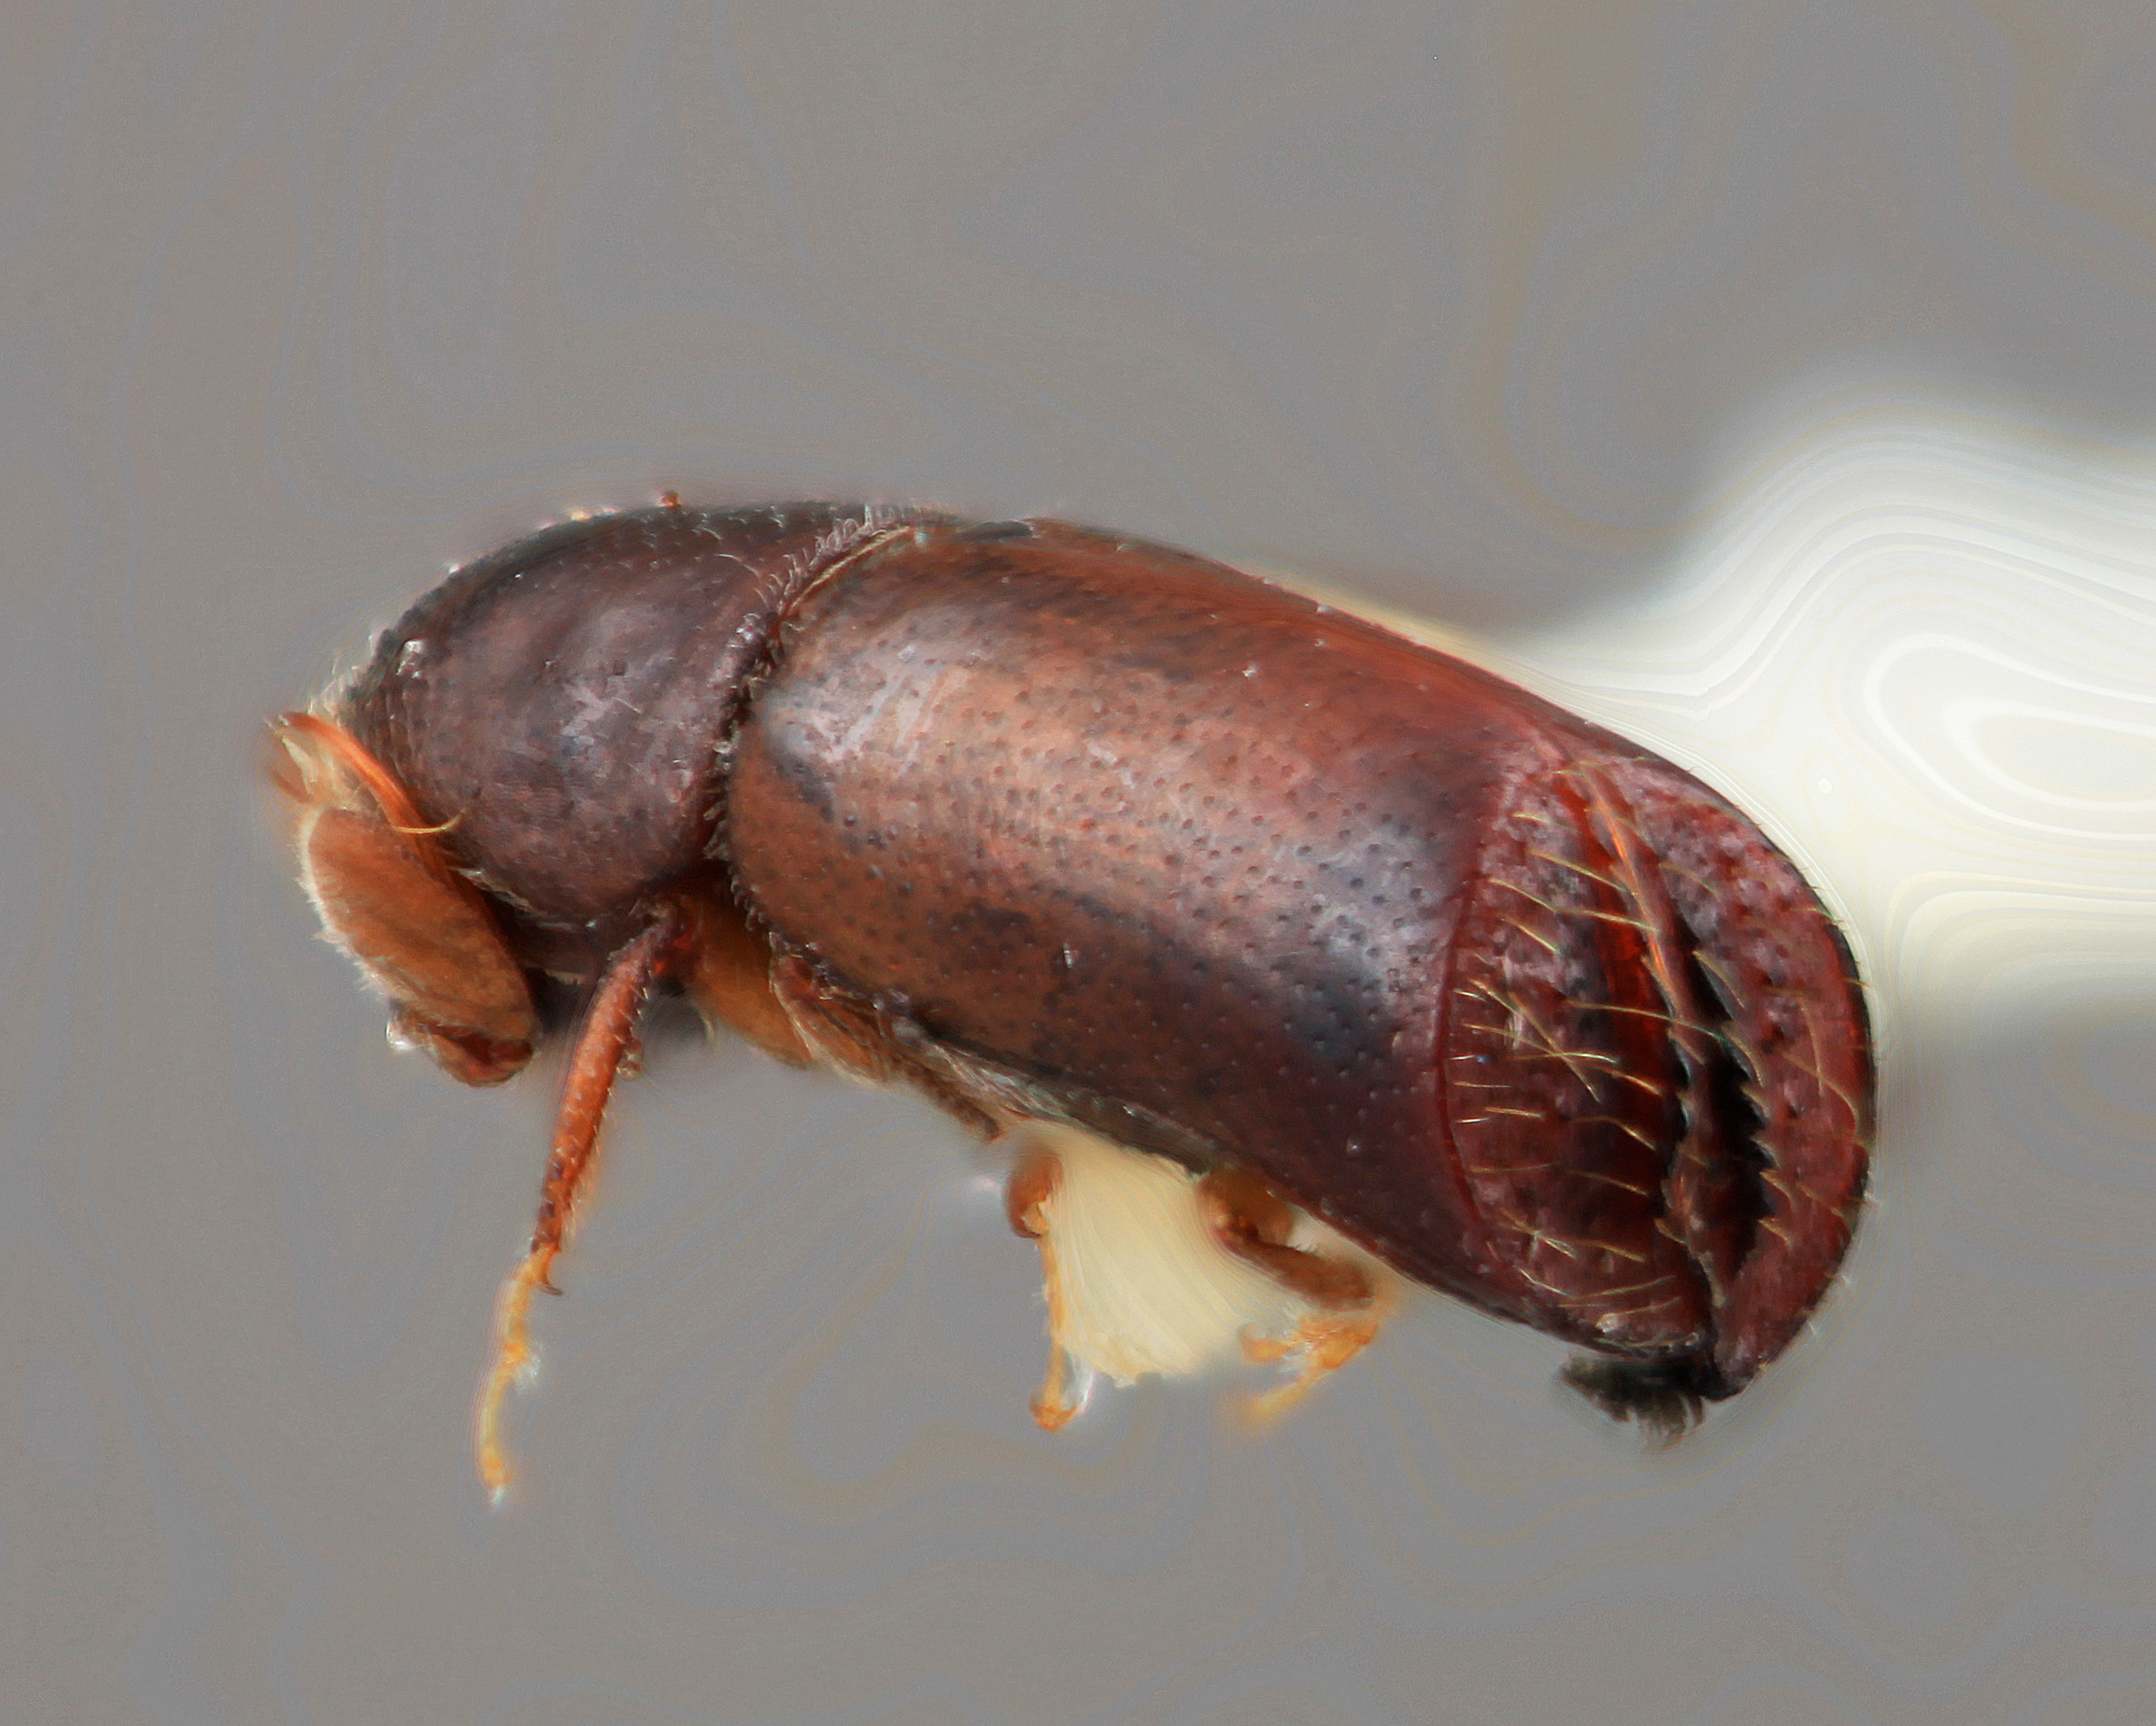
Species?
Corthylus bellus
